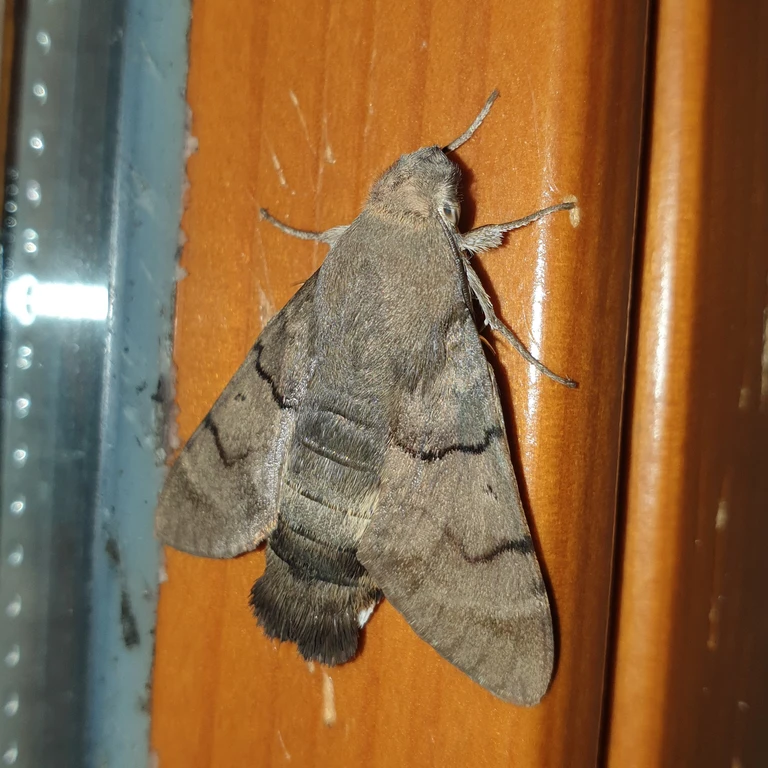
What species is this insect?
Macroglossum stellatarum
